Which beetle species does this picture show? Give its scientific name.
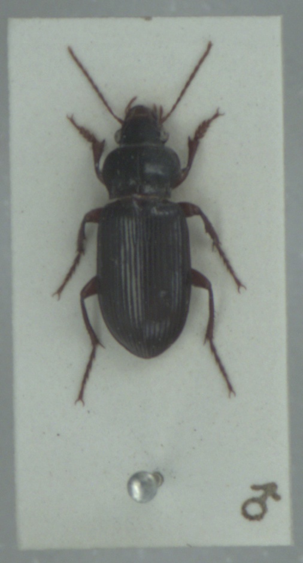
Amara convexiuscula
